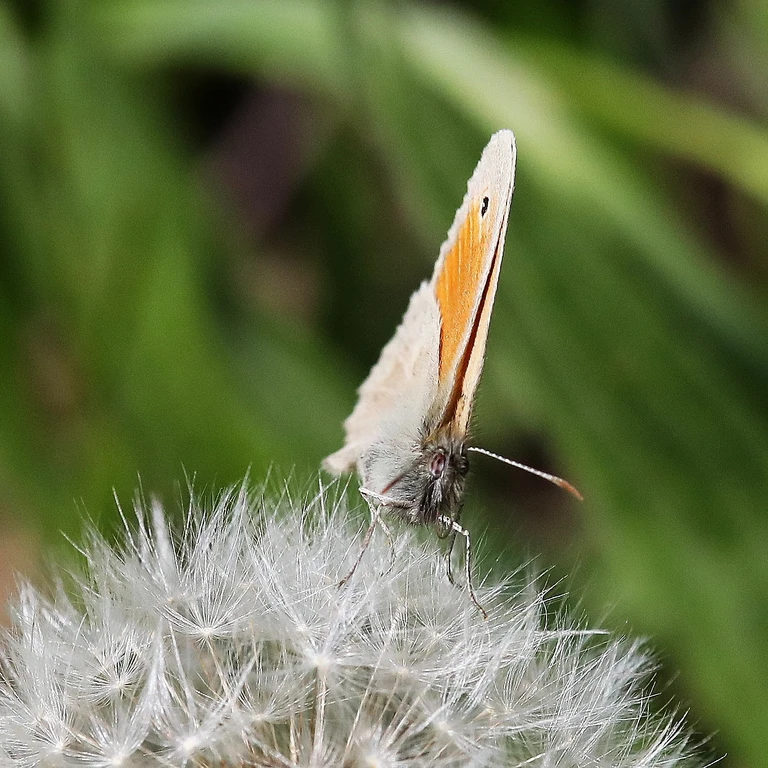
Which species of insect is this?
Coenonympha pamphilus
